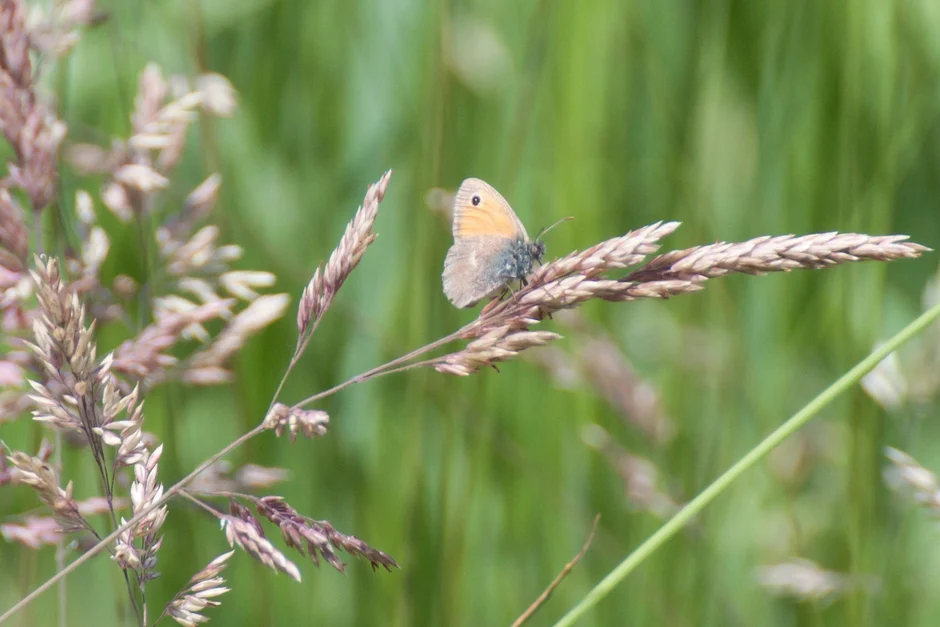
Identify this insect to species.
Coenonympha pamphilus
